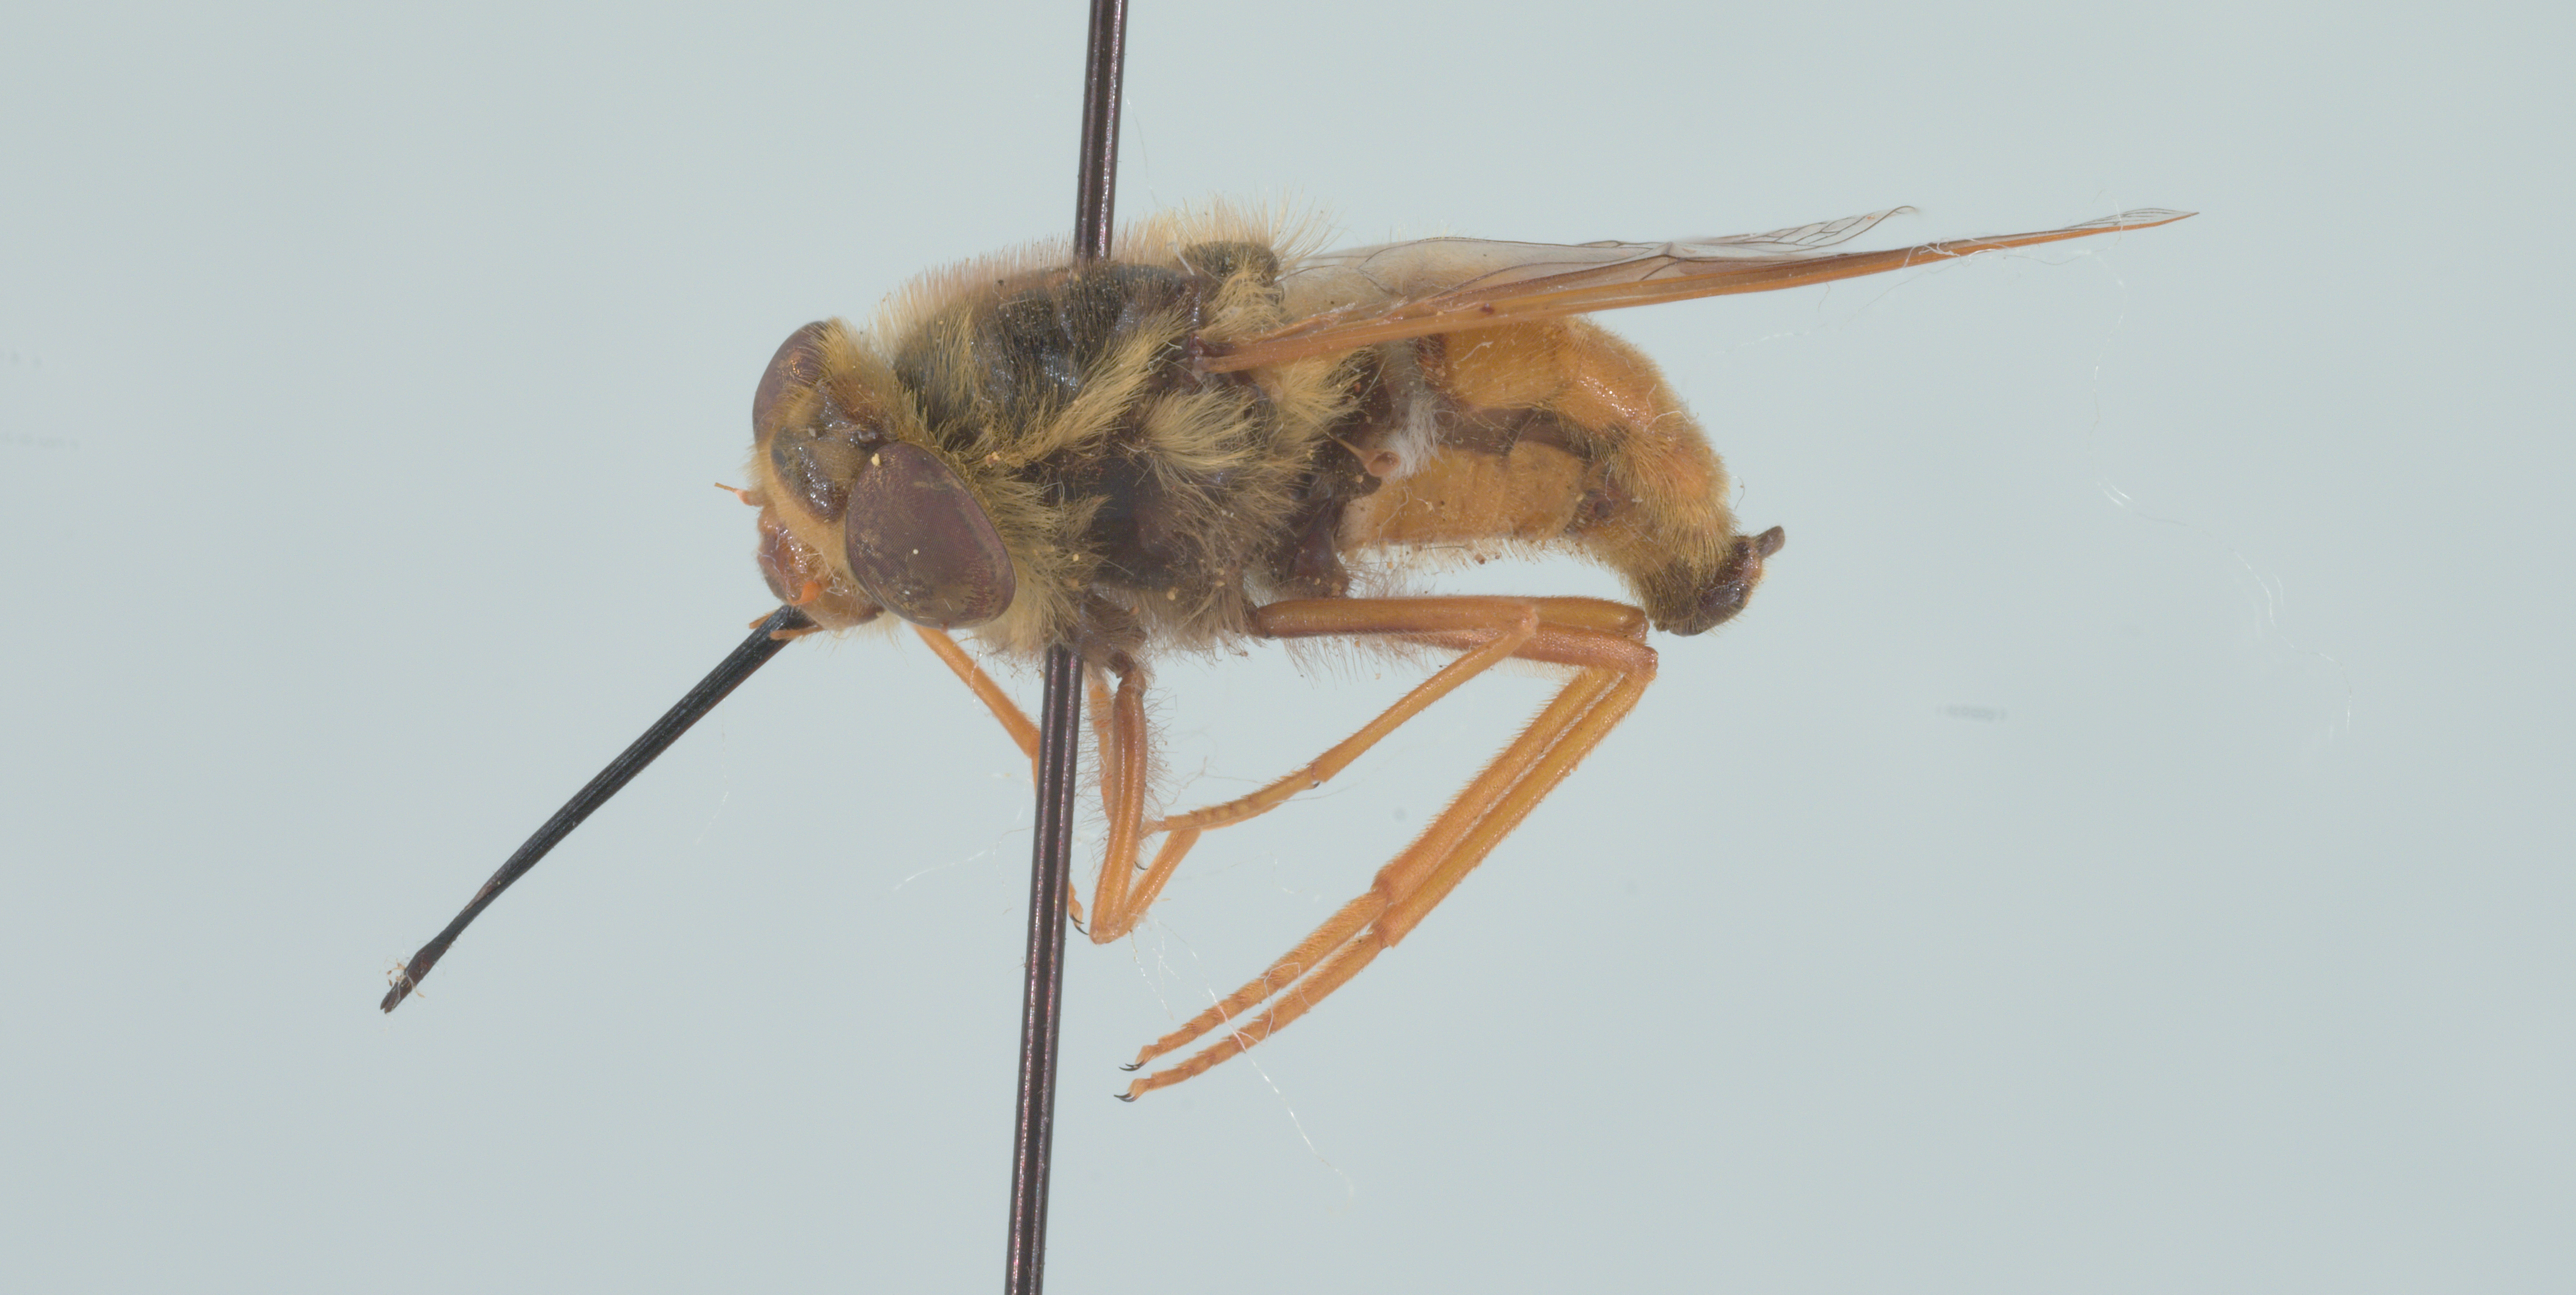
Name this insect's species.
Nemestrinus rufipes
